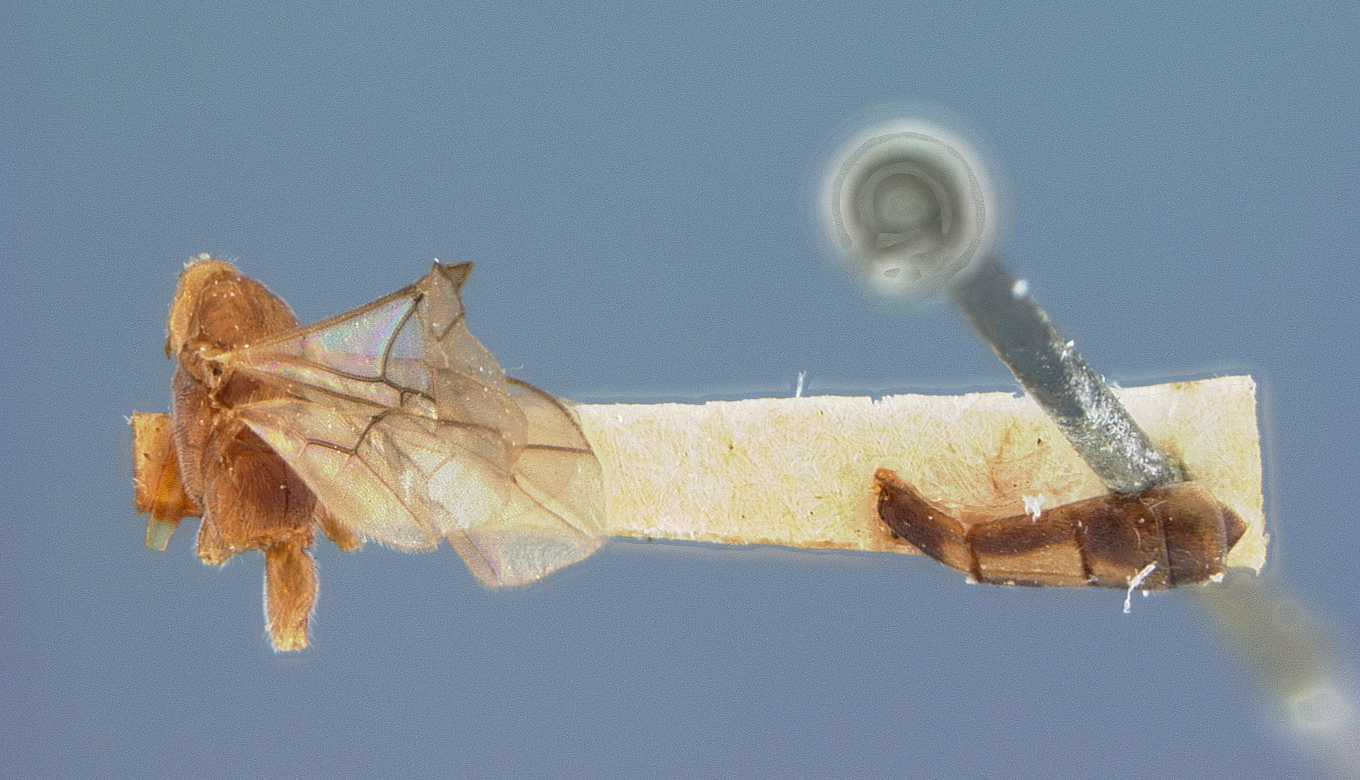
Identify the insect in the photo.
Rhogas montanus
